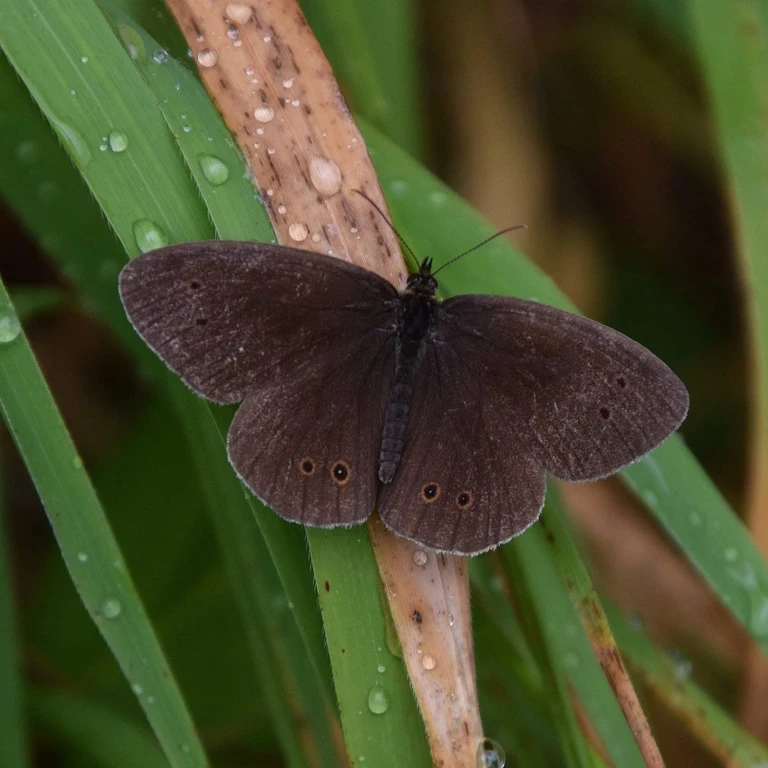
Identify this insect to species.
Aphantopus hyperantus
